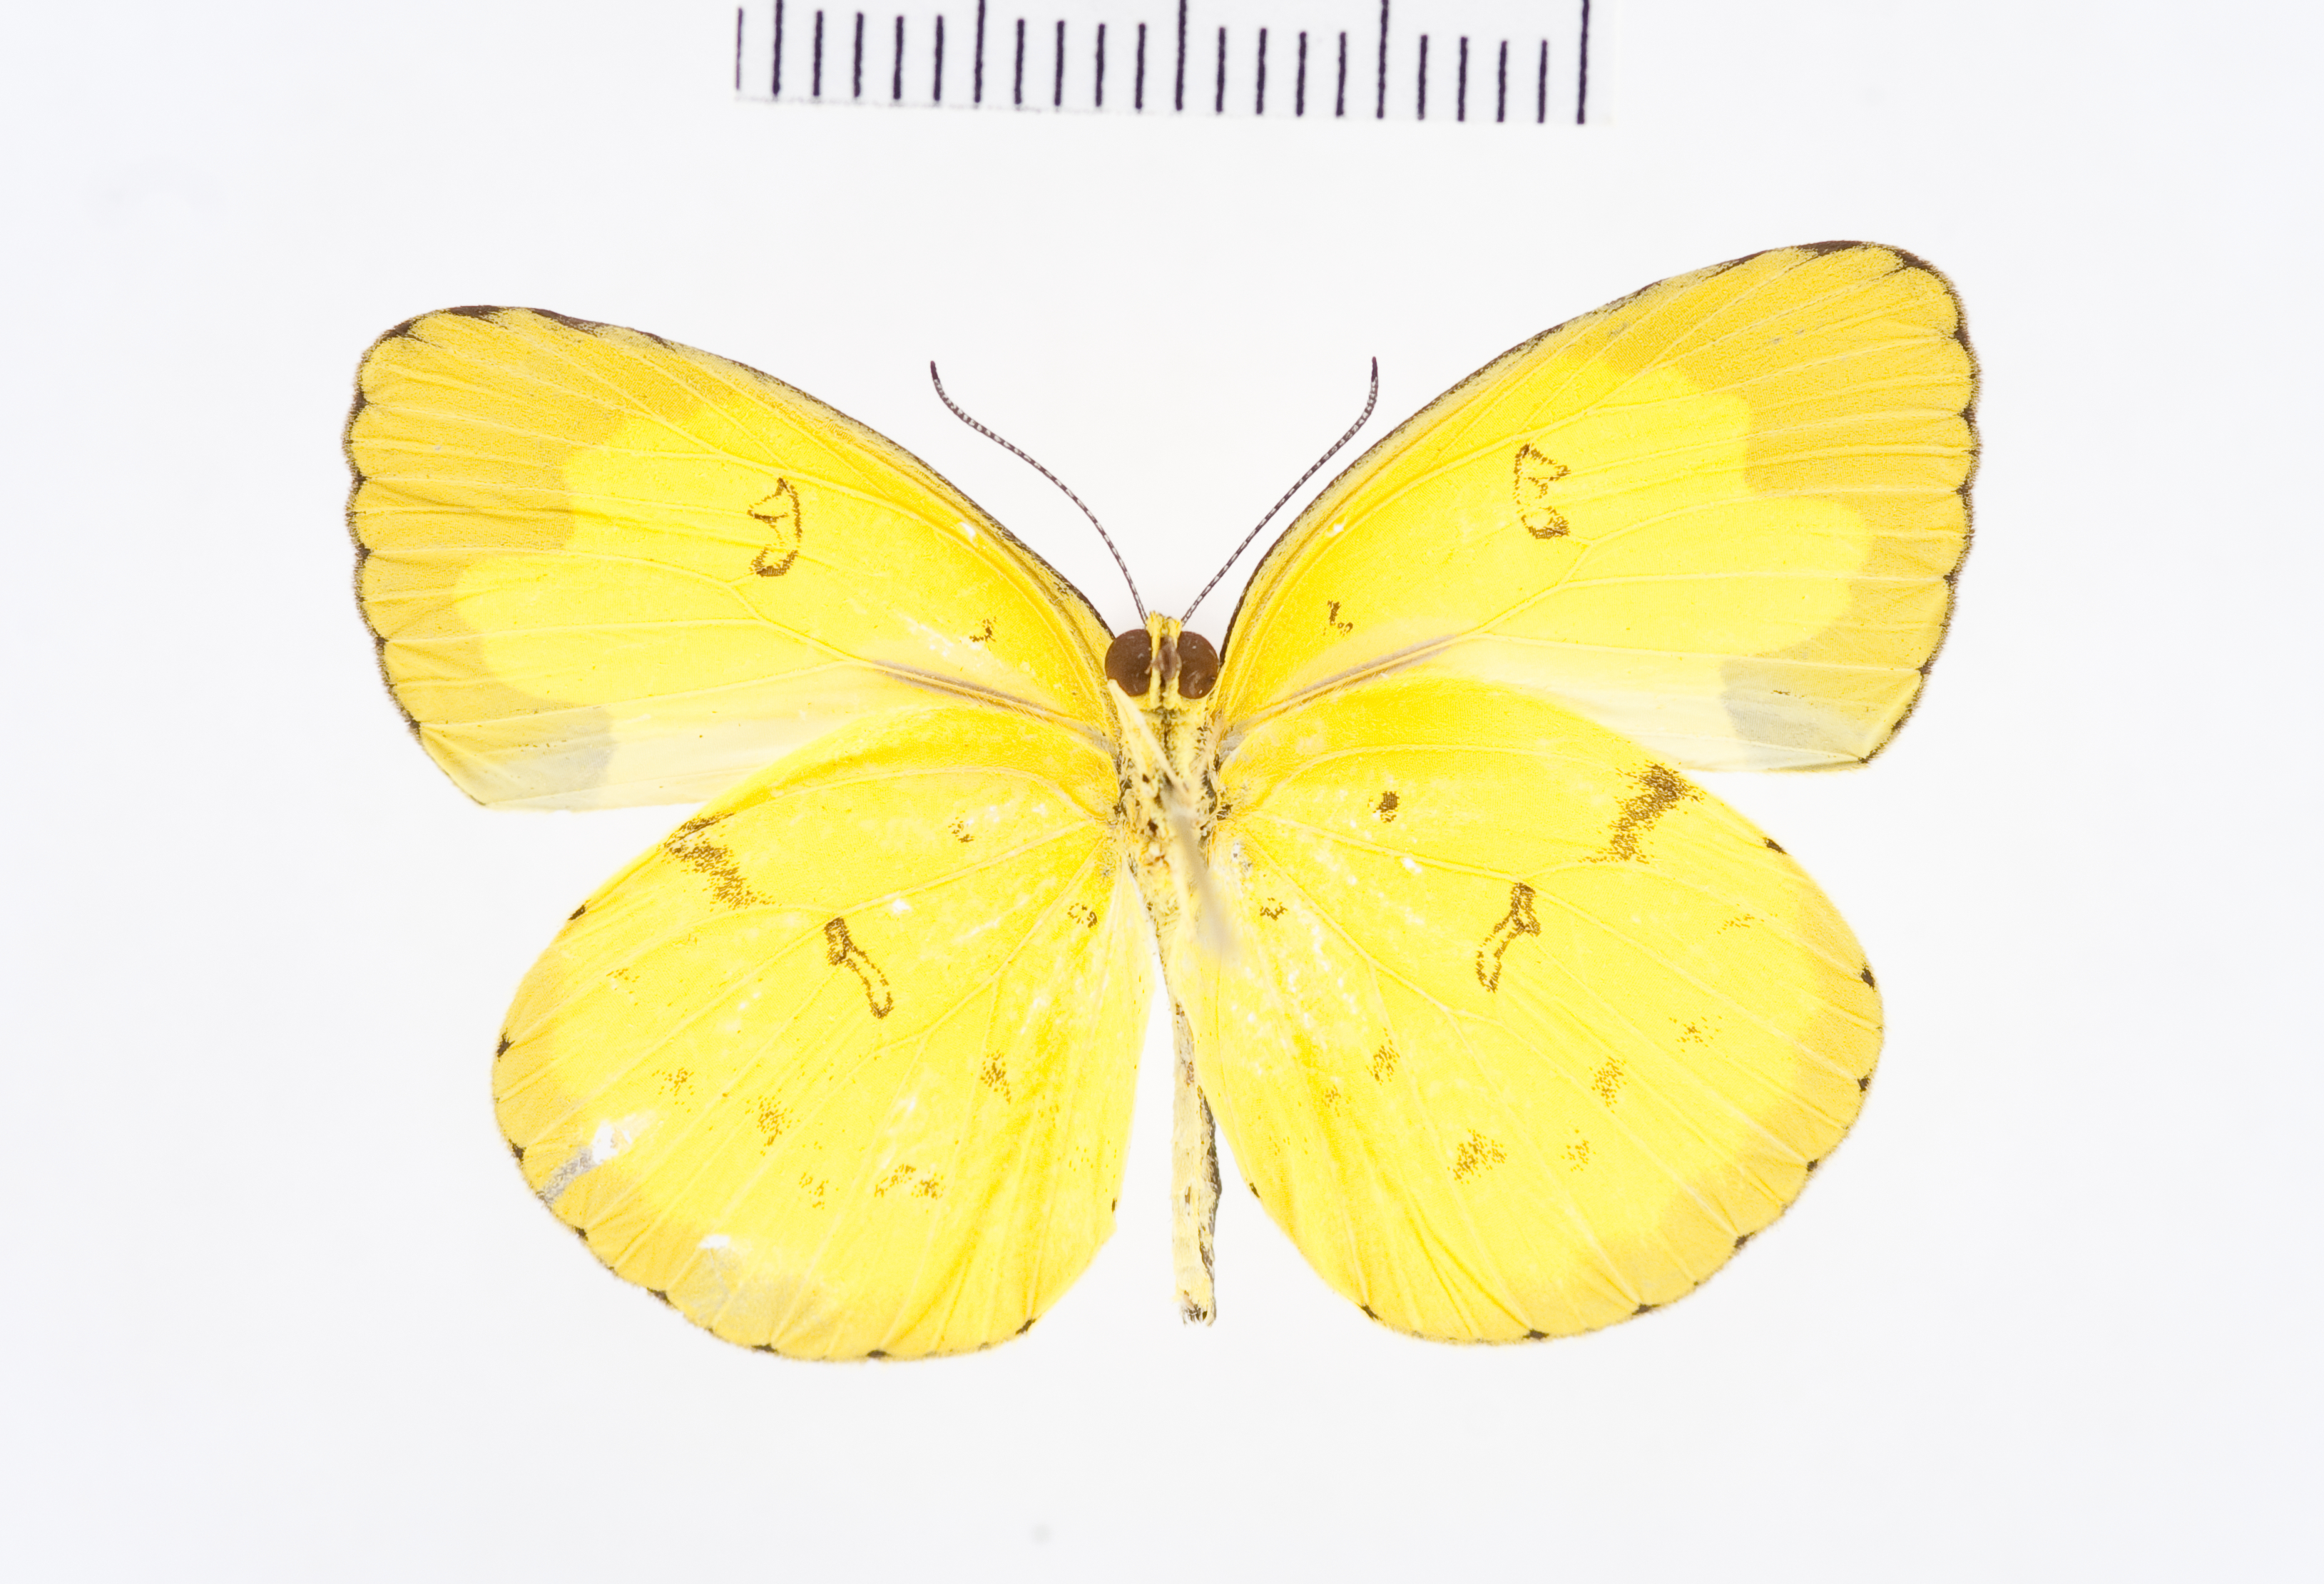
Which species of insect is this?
Eurema andersoni
